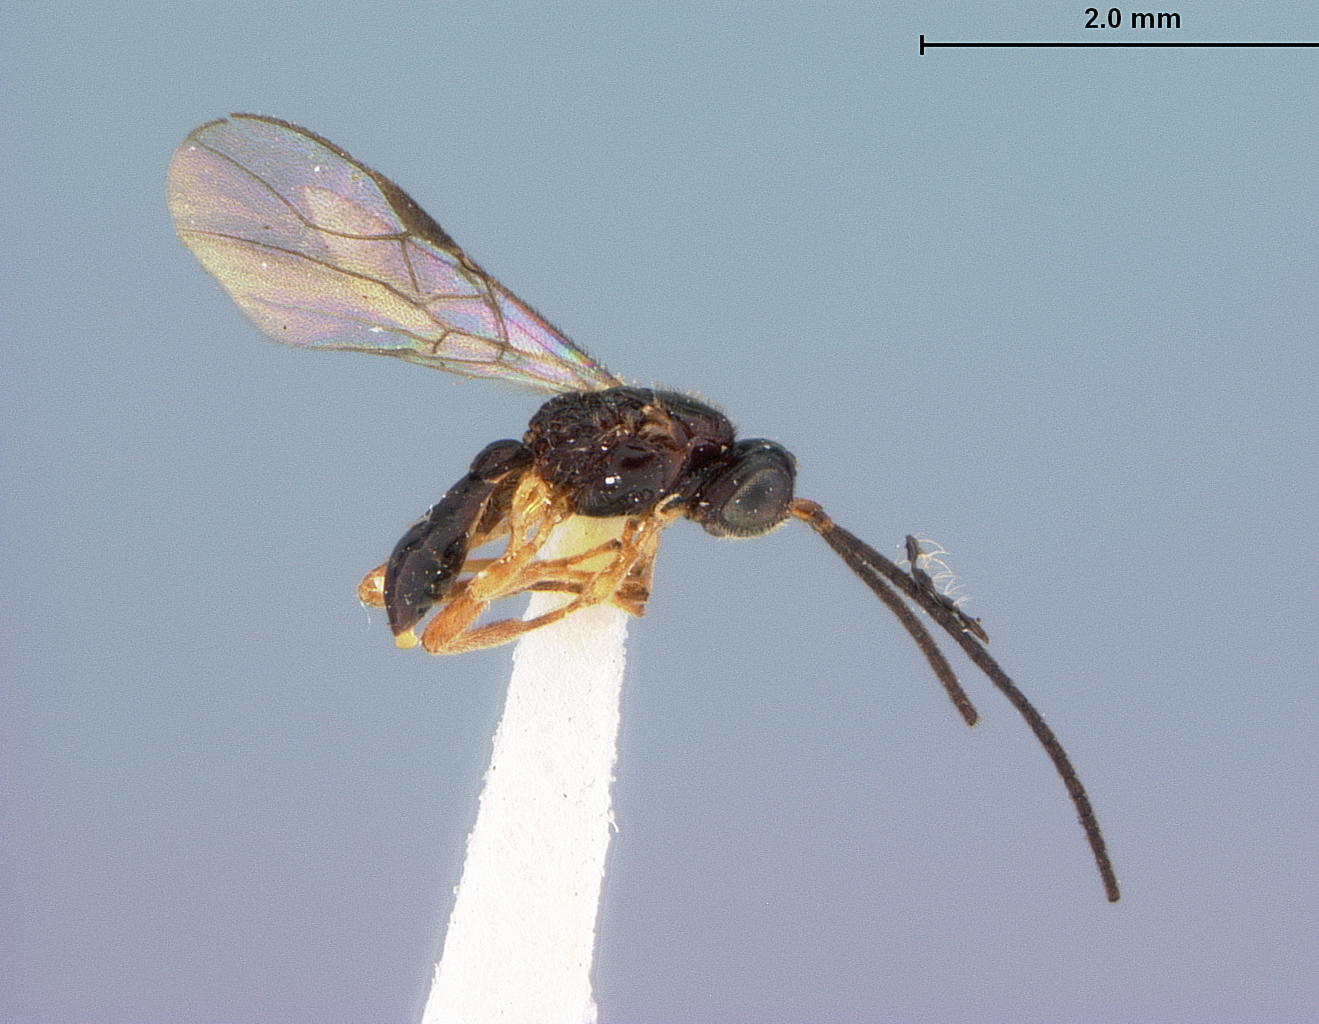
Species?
Opius trachyscutum
